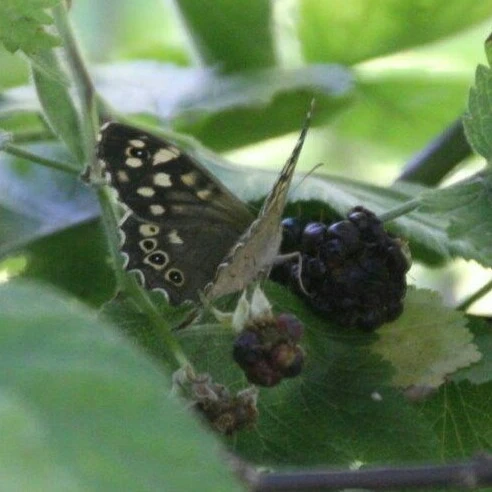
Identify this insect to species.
Pararge aegeria
